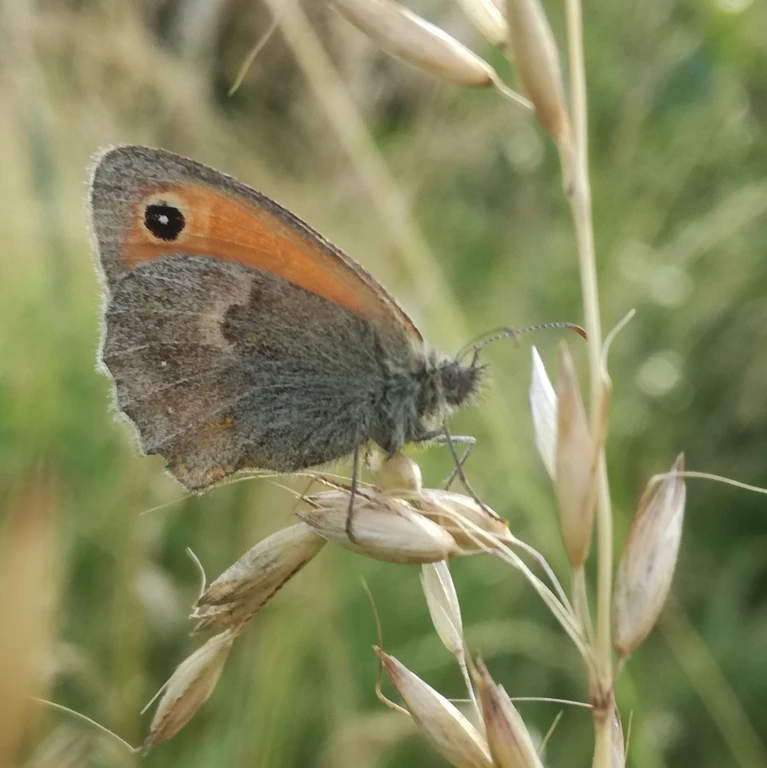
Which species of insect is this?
Coenonympha pamphilus
